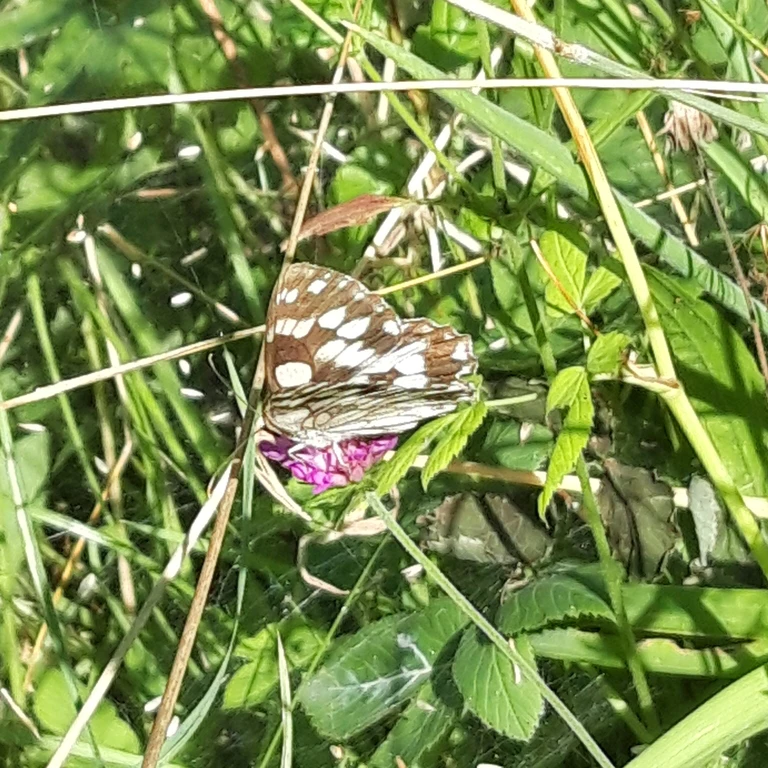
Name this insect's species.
Melanargia galathea
